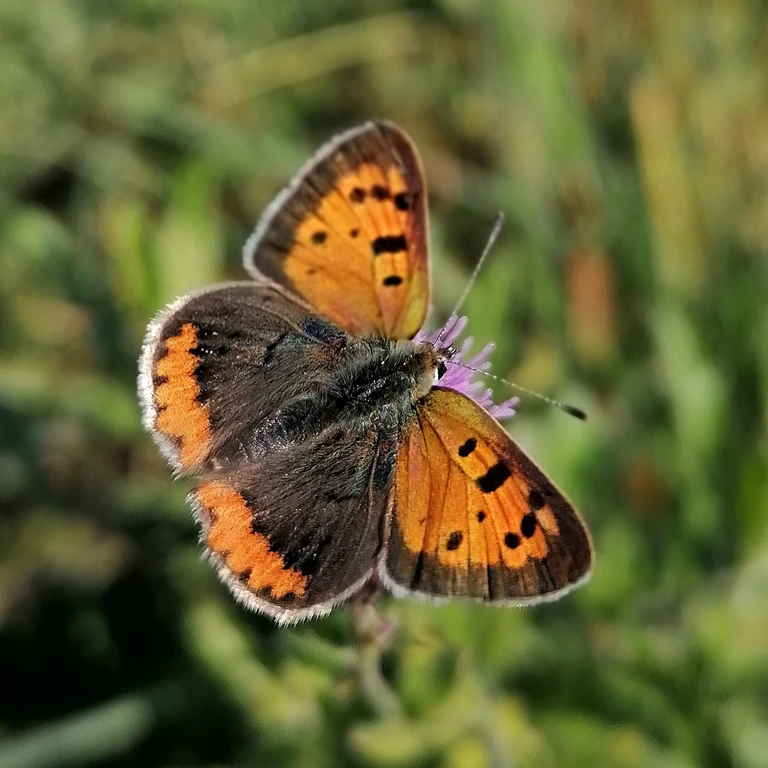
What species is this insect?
Lycaena phlaeas
